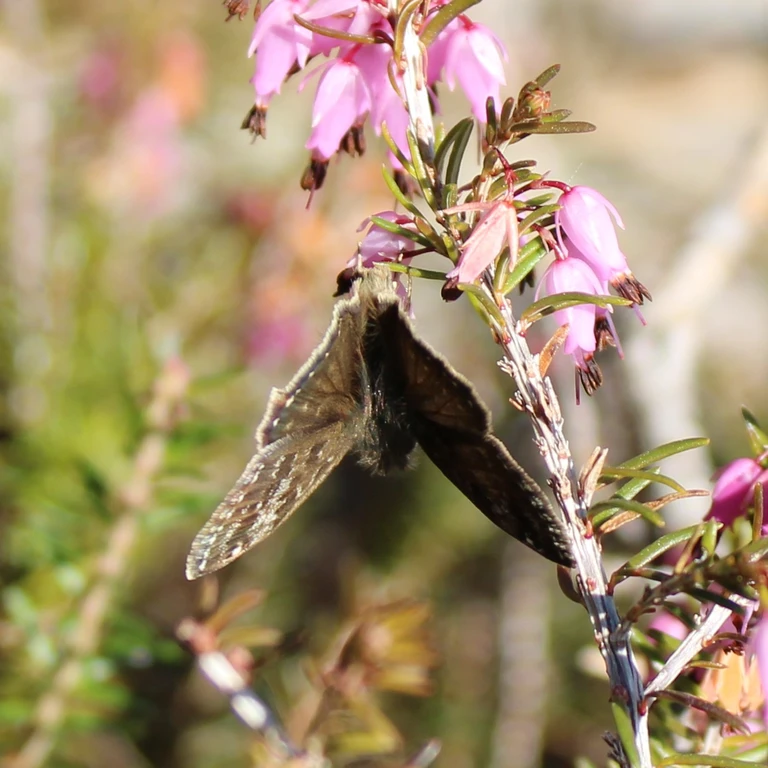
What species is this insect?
Erynnis tages
